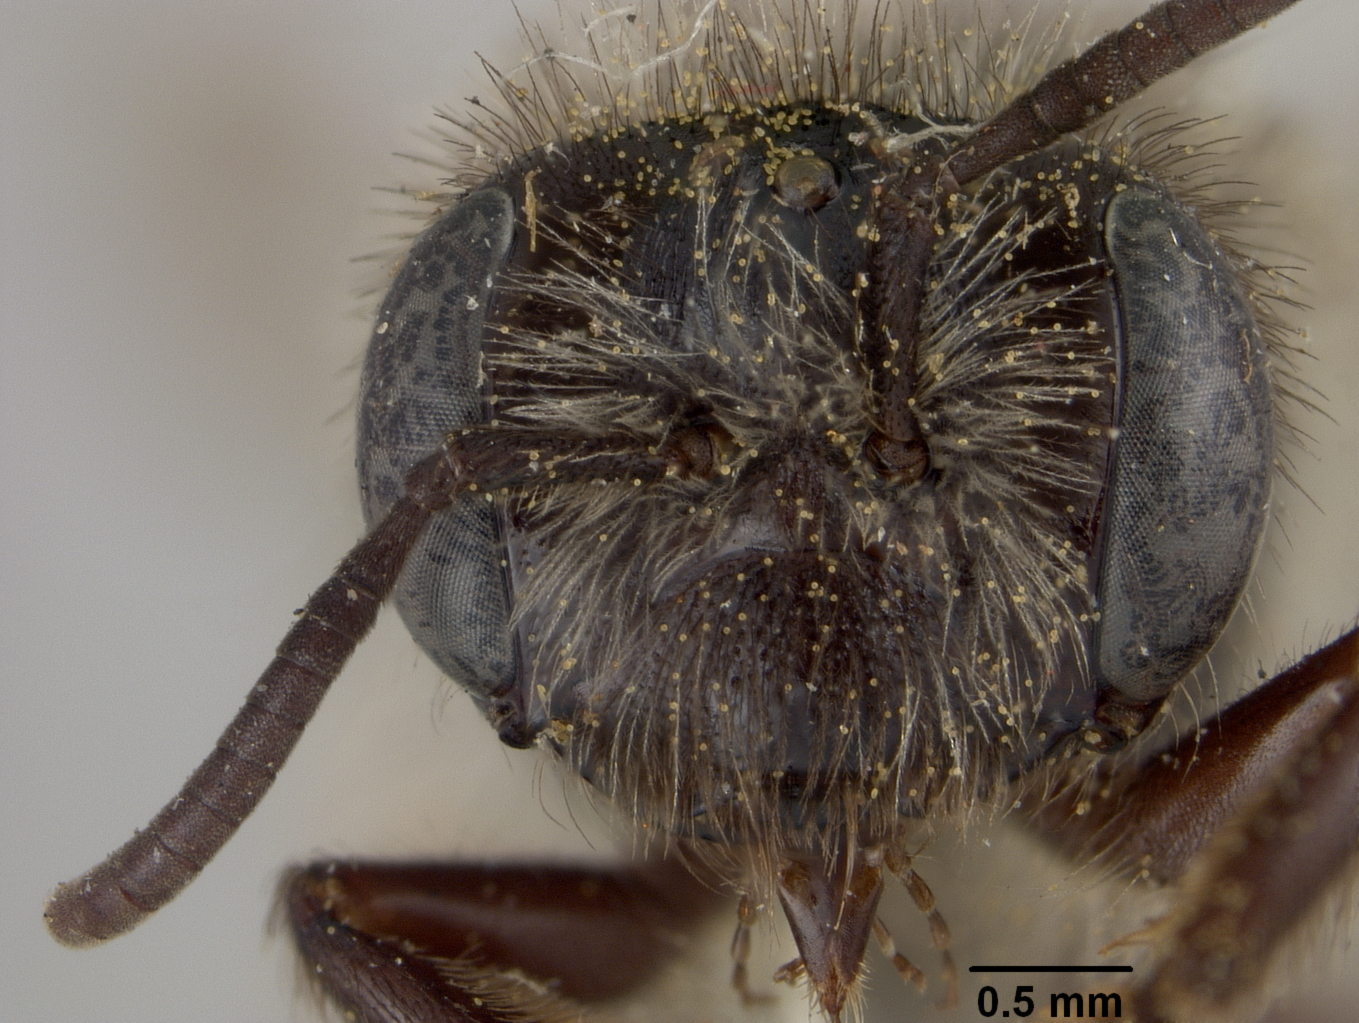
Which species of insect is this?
Andrena parnassiae
